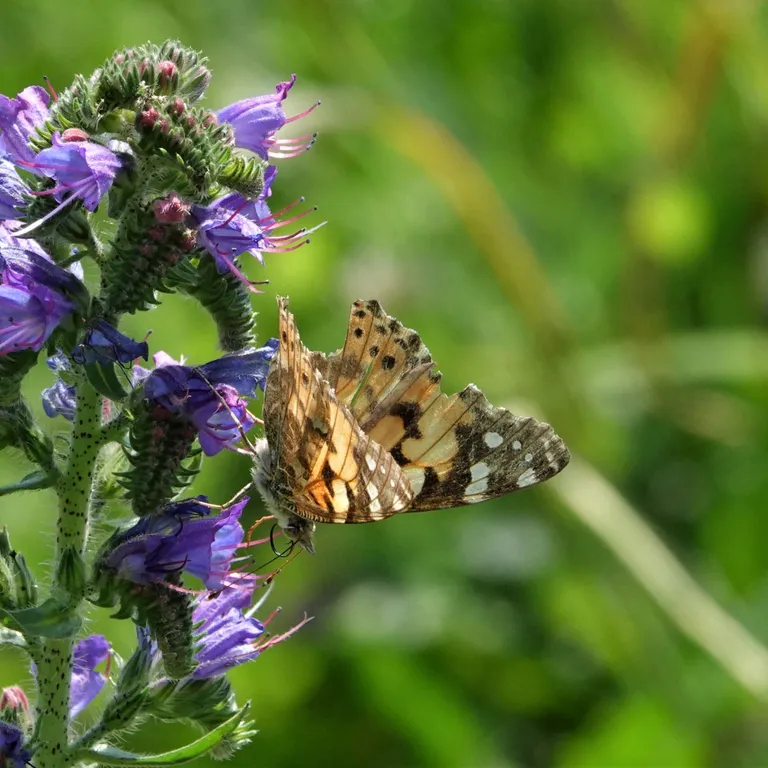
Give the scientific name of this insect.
Vanessa cardui
